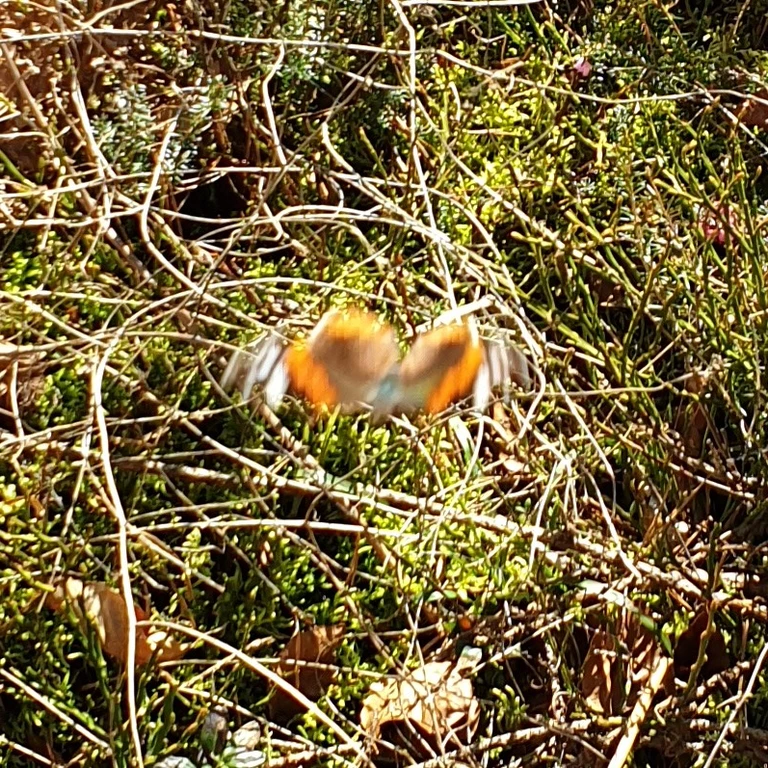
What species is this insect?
Vanessa atalanta
